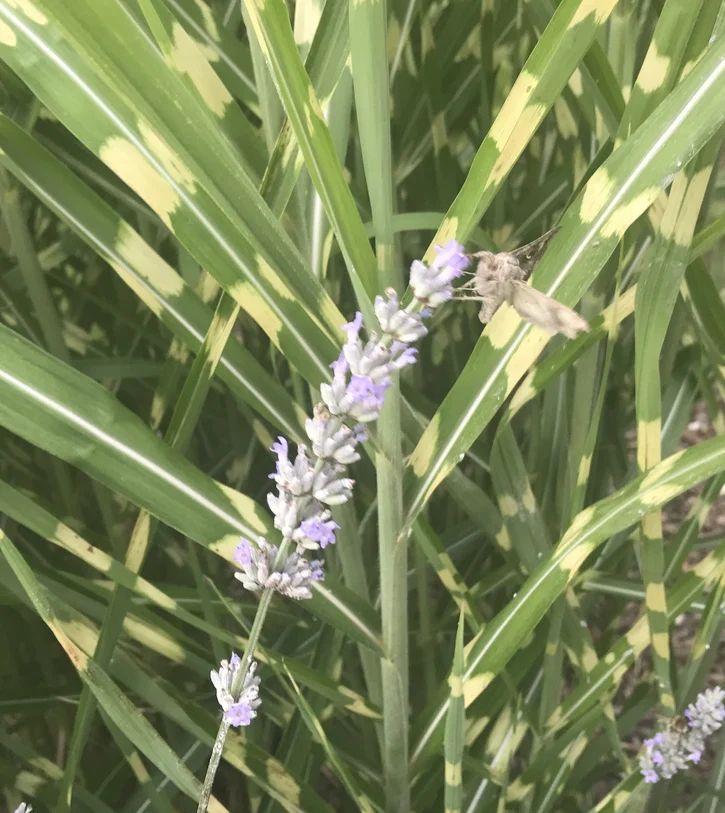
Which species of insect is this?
Autographa gamma
